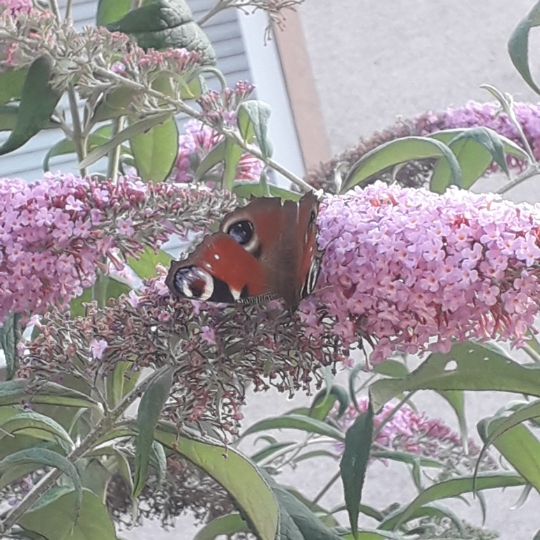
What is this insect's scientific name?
Aglais io
